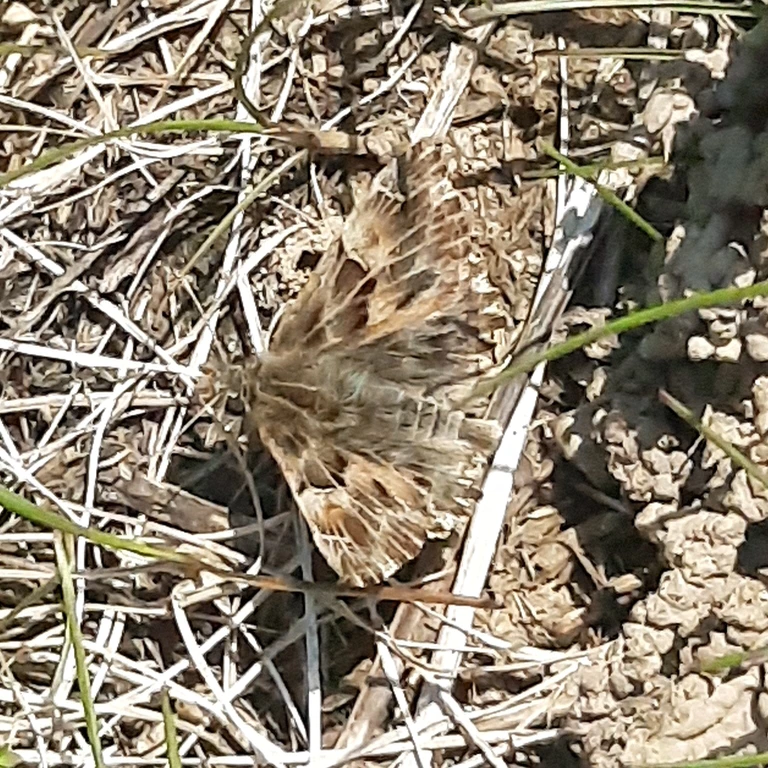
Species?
Carcharodus alceae
